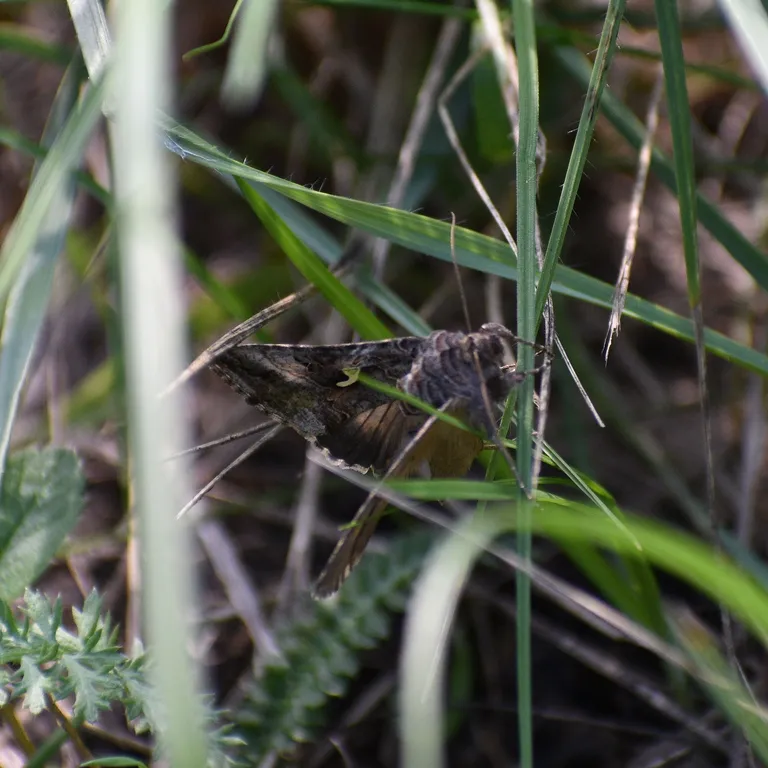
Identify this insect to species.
Autographa gamma
